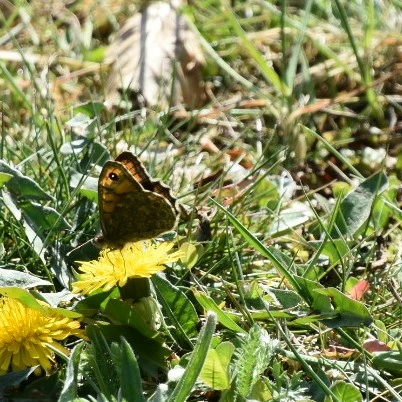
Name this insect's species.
Lasiommata megera (also Pararge megera)
